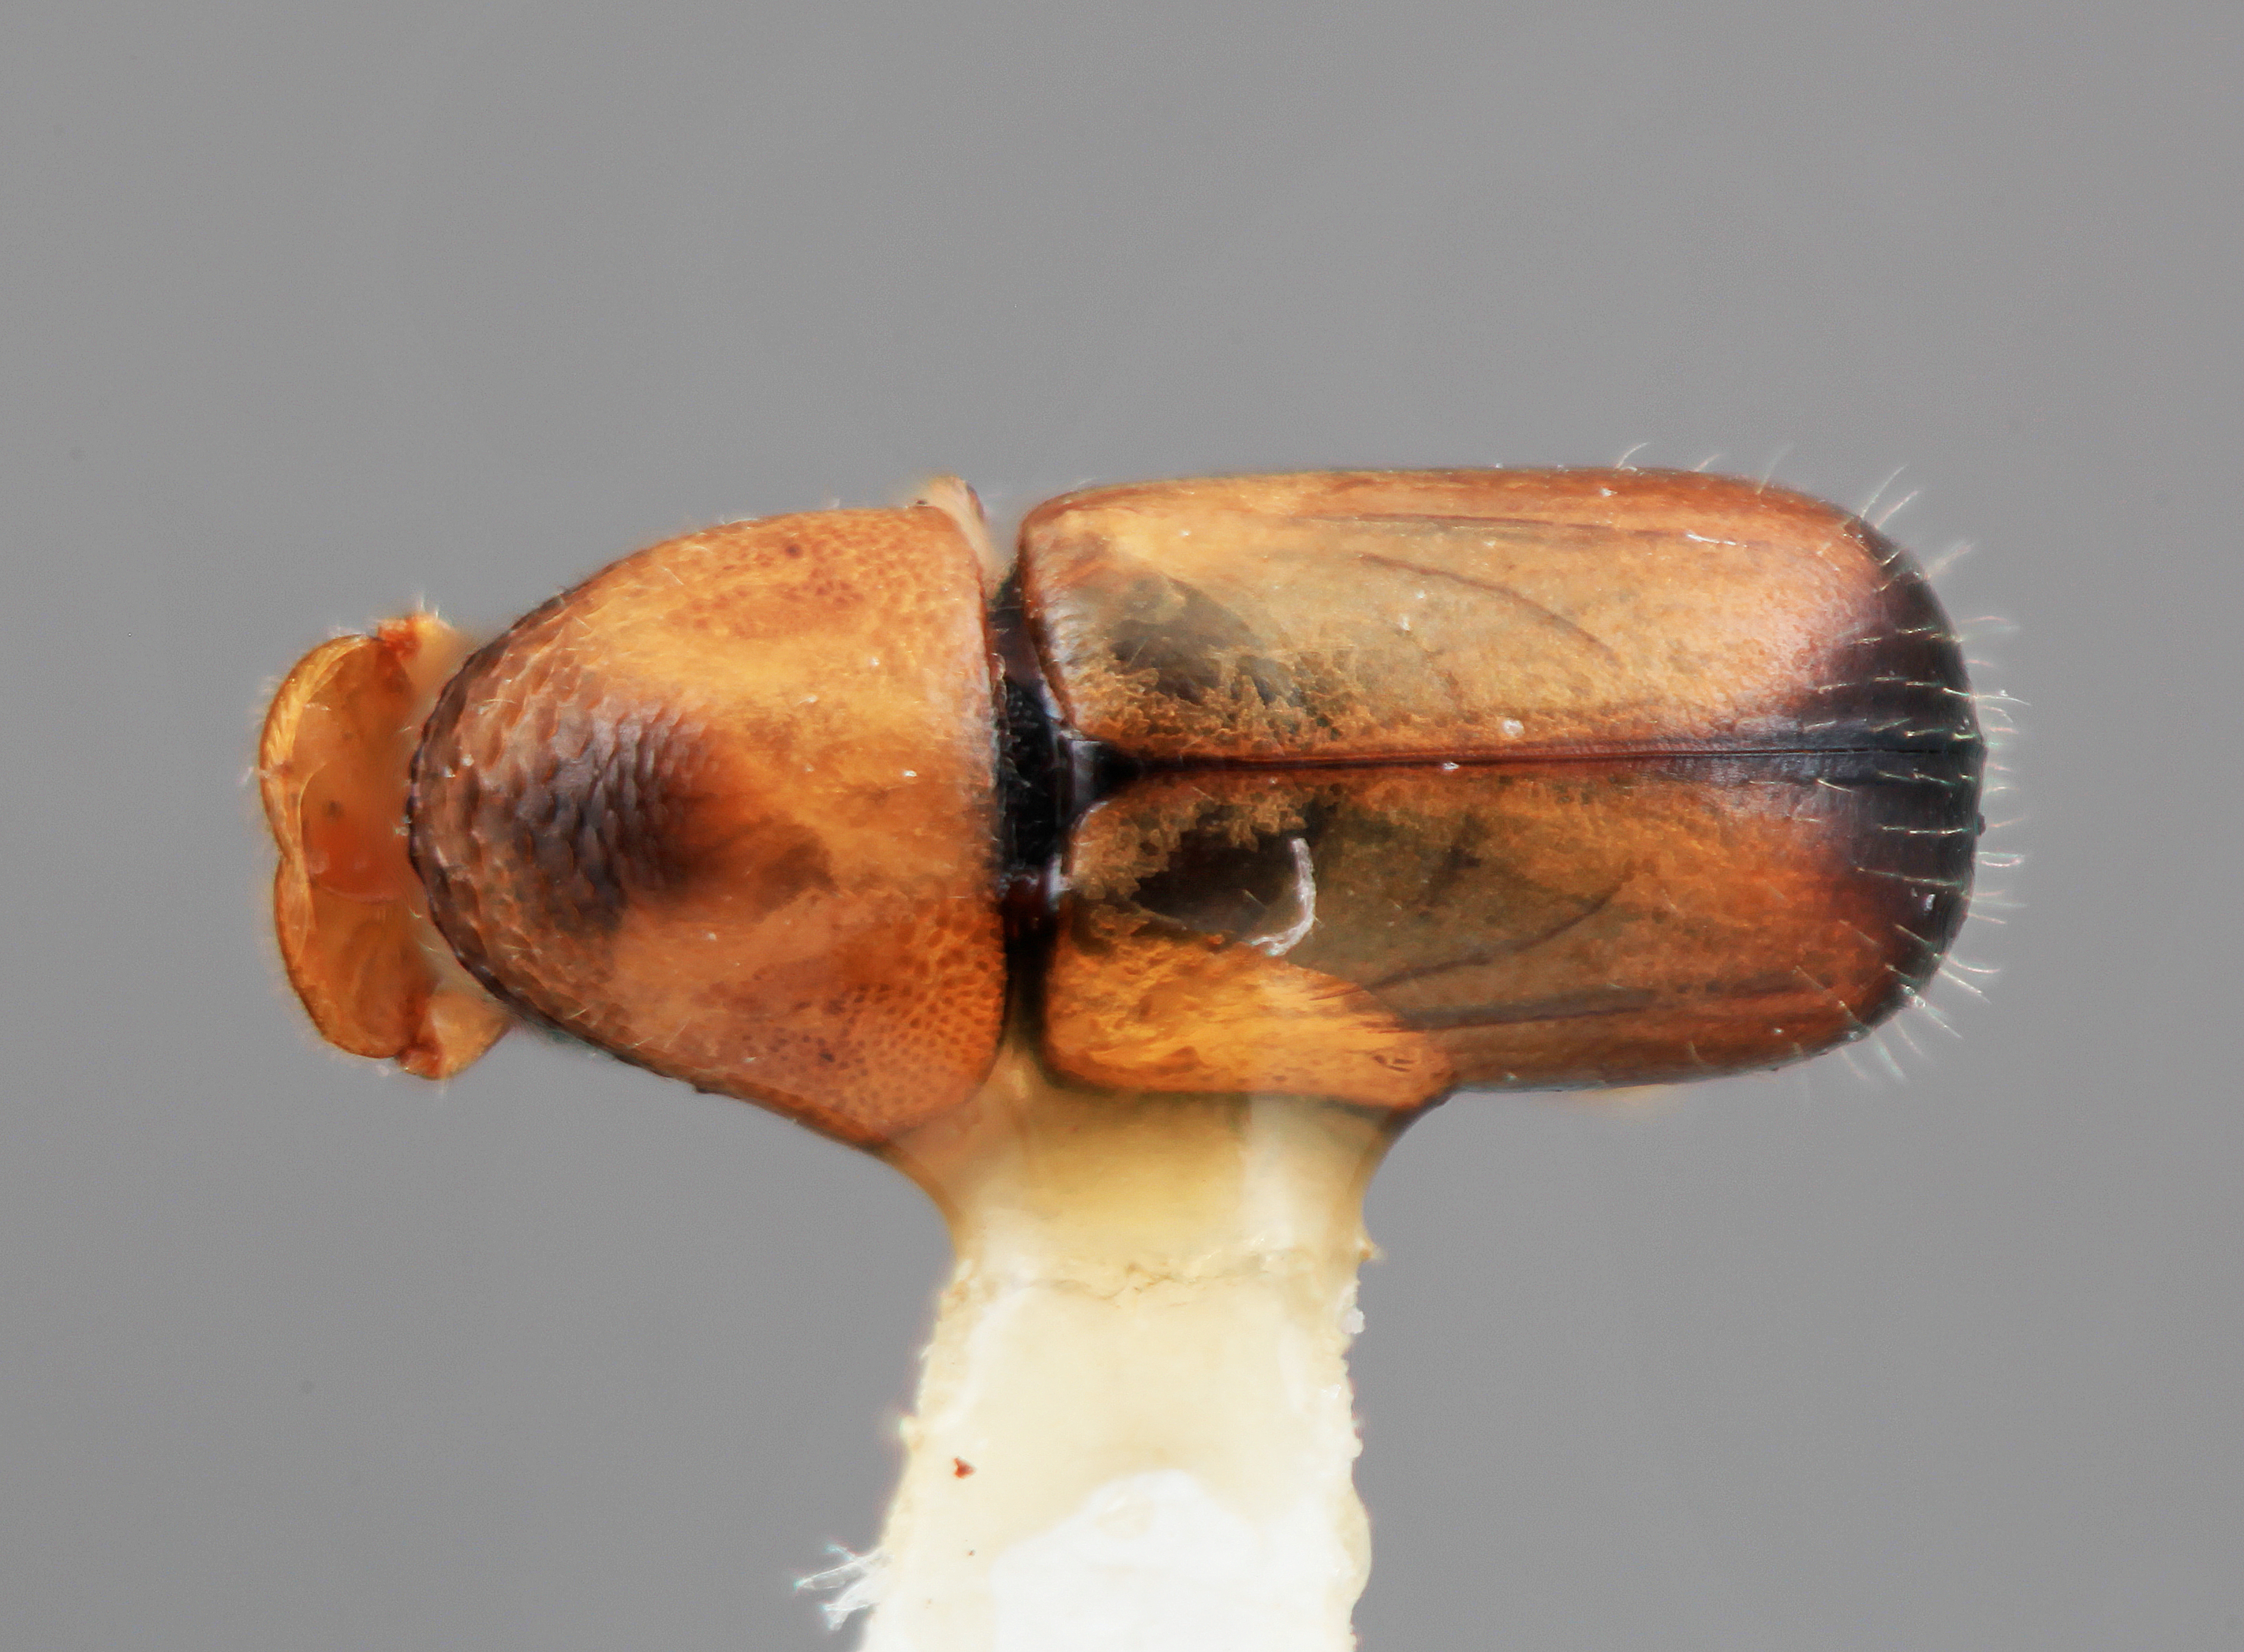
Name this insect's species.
Corthylus cannularius
